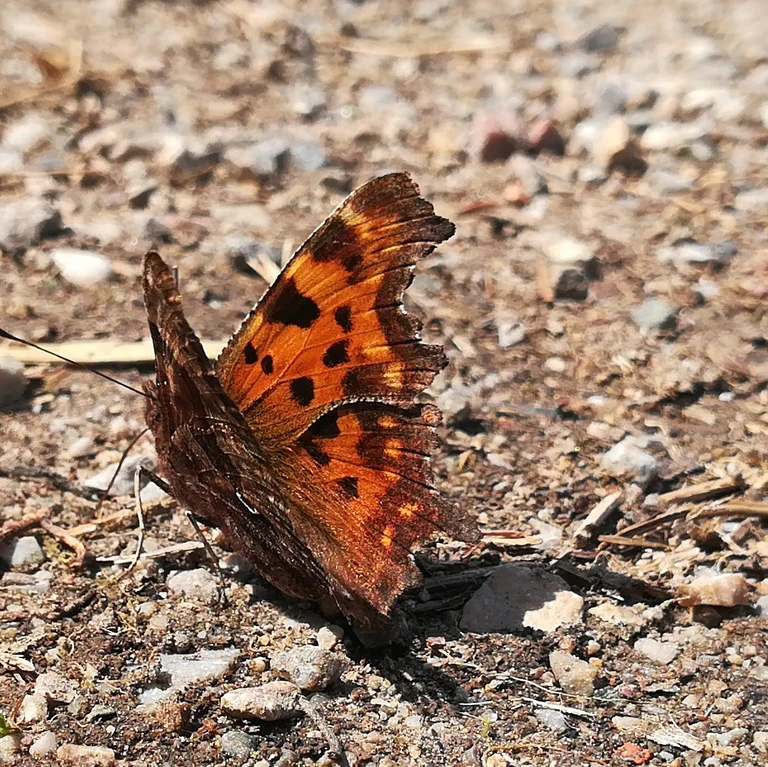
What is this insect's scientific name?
Polygonia c-album
